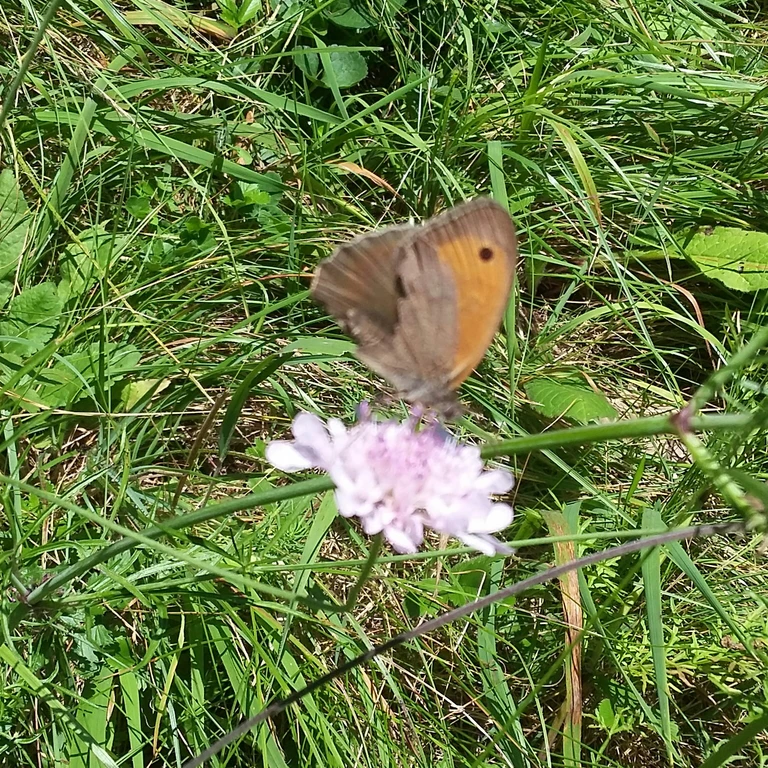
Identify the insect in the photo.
Maniola jurtina
